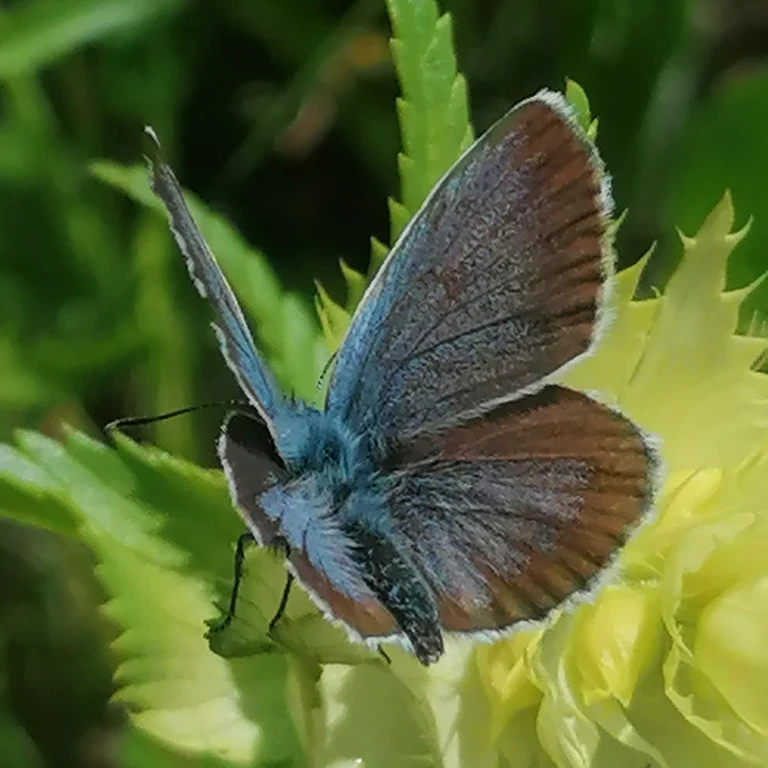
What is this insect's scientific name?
Plebejus argus
